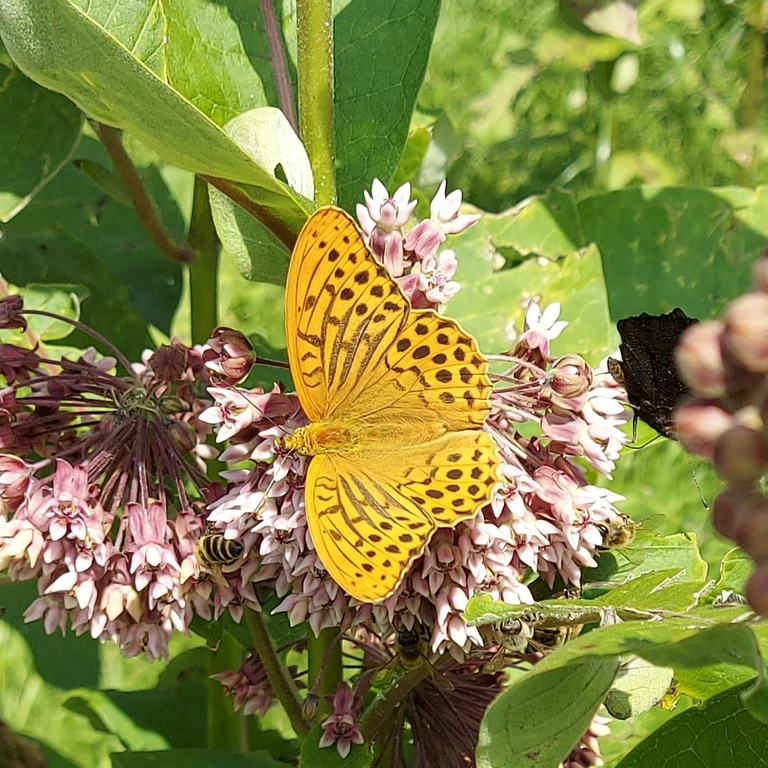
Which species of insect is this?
Argynnis paphia
